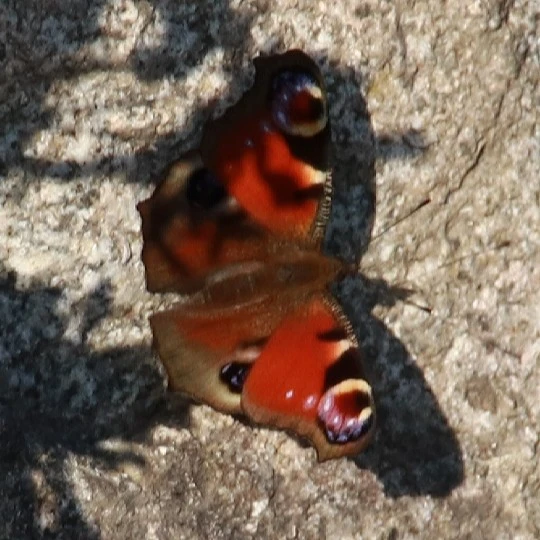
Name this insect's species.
Aglais io
